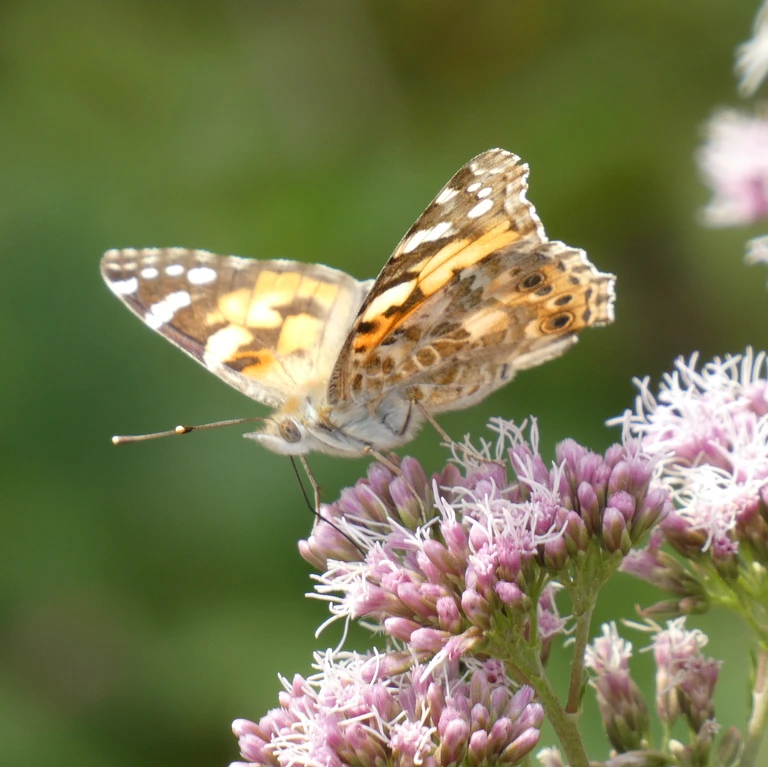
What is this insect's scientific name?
Vanessa cardui
